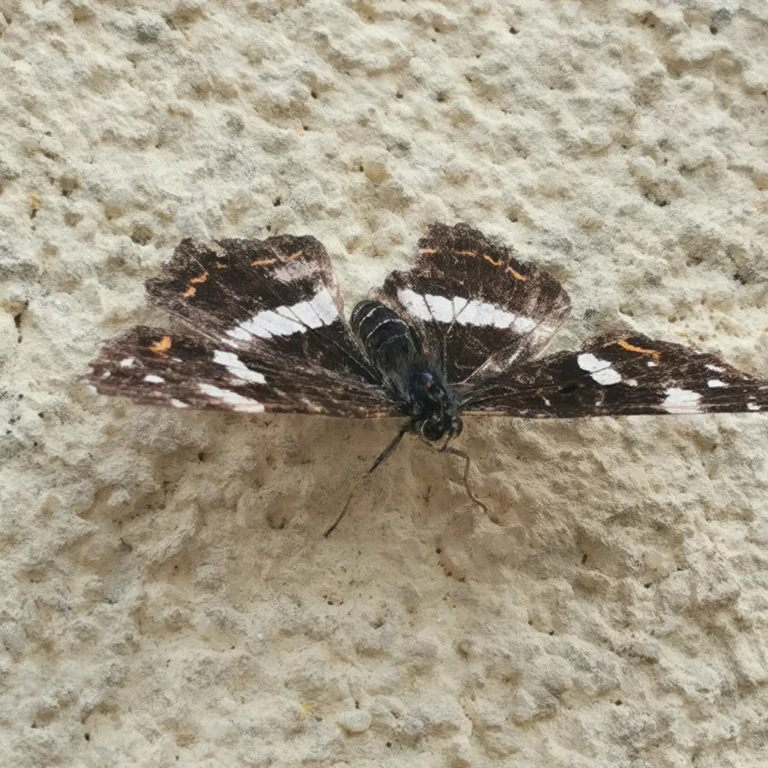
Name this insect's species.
Araschnia levana
